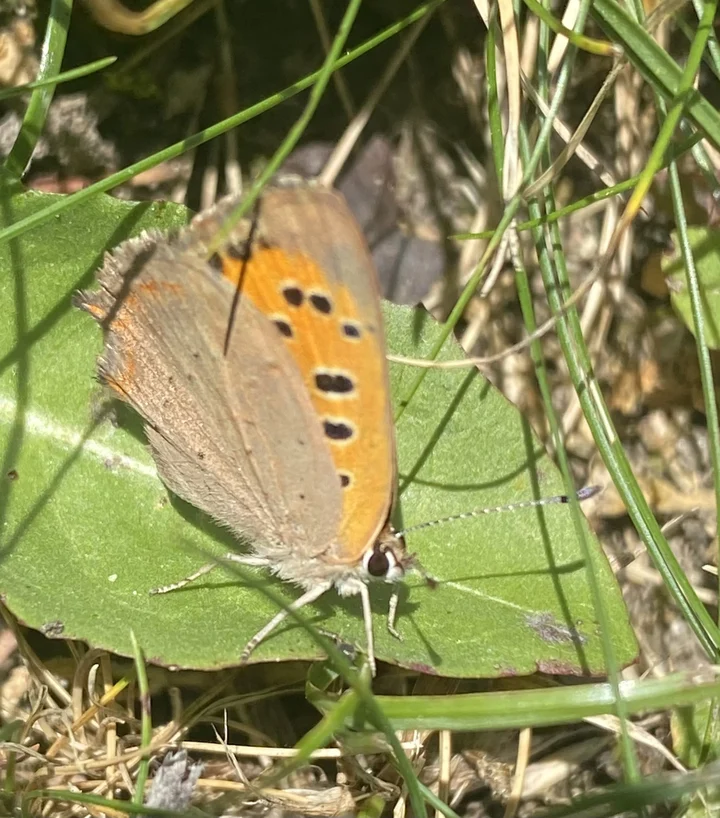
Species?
Lycaena phlaeas
